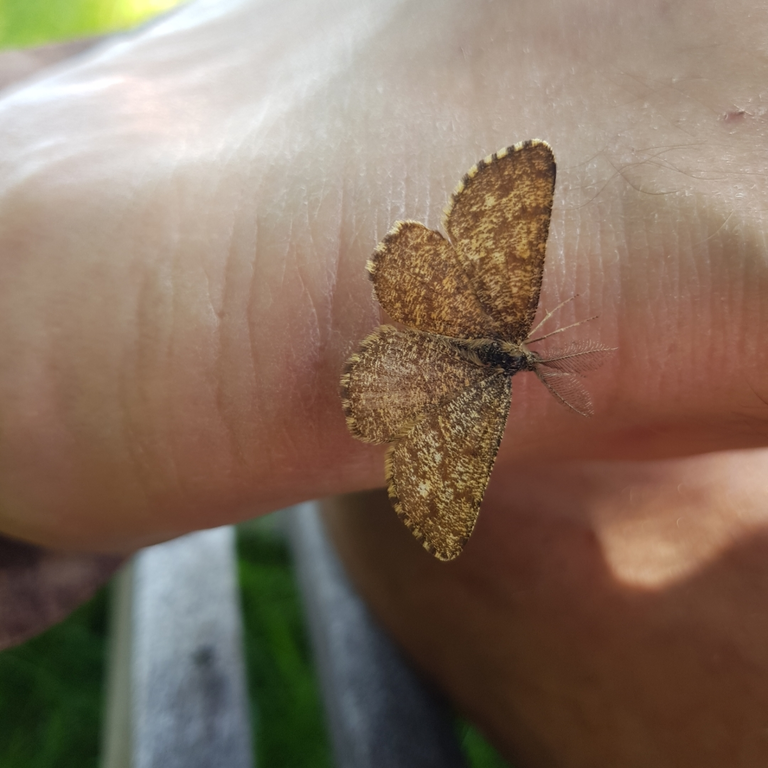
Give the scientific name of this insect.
Ematurga atomaria
